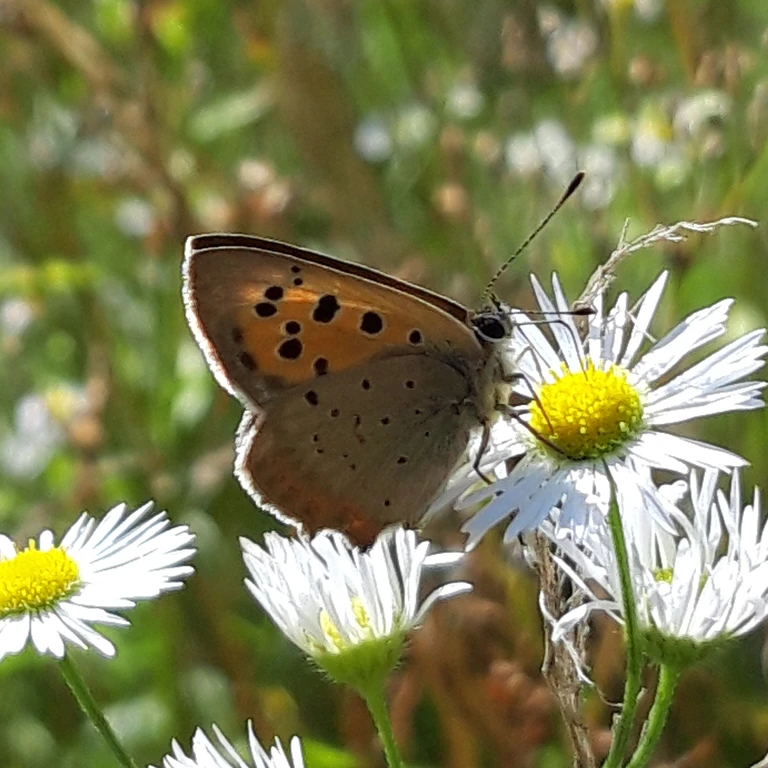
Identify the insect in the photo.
Lycaena phlaeas
